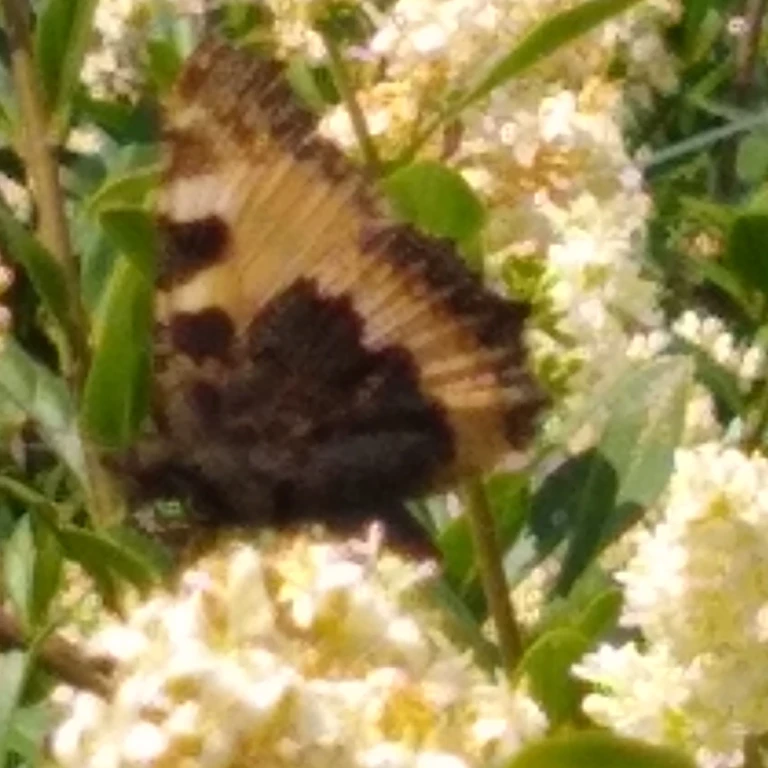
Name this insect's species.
Aglais urticae
